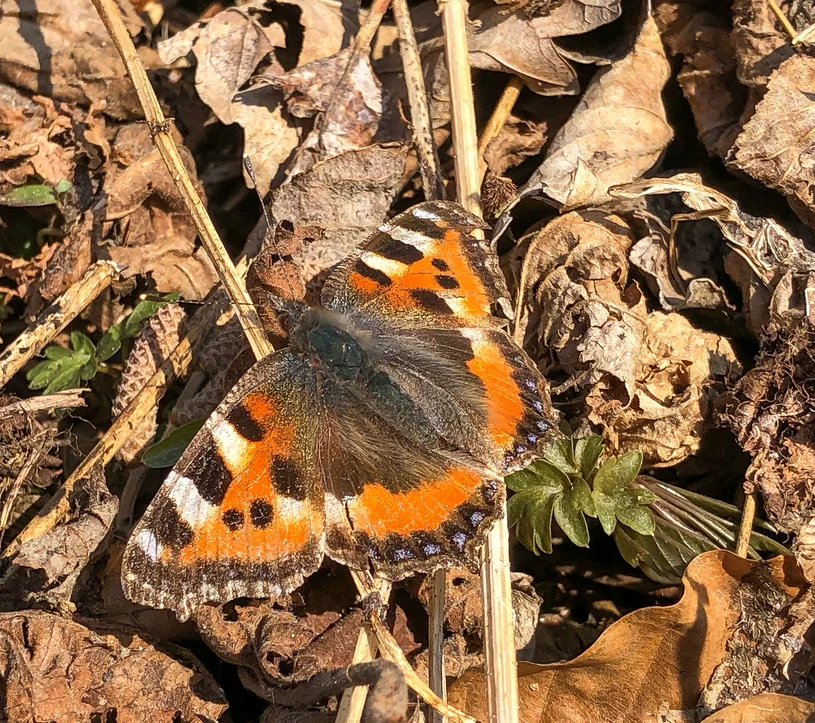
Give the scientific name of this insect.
Aglais urticae
